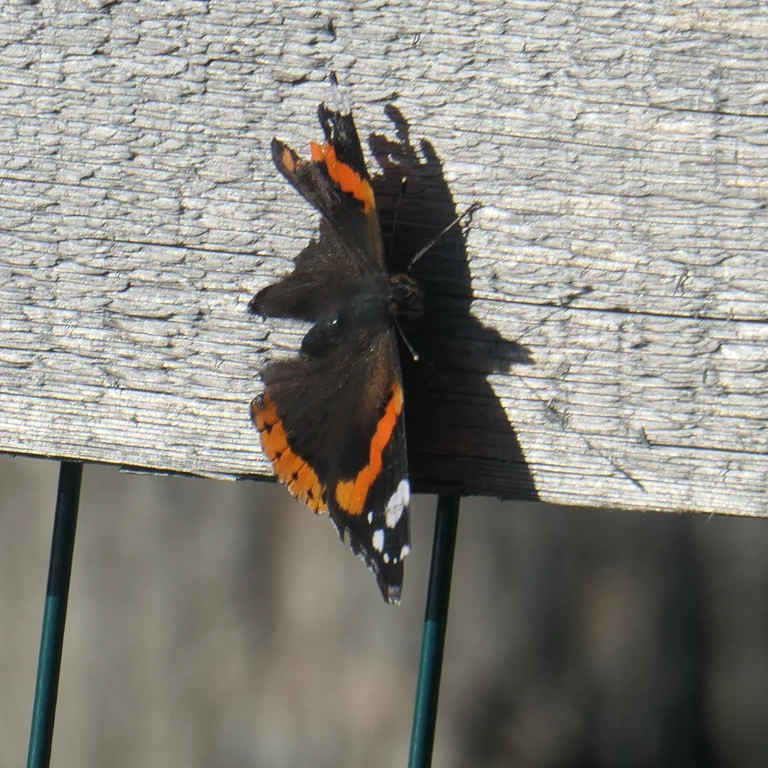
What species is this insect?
Vanessa atalanta
